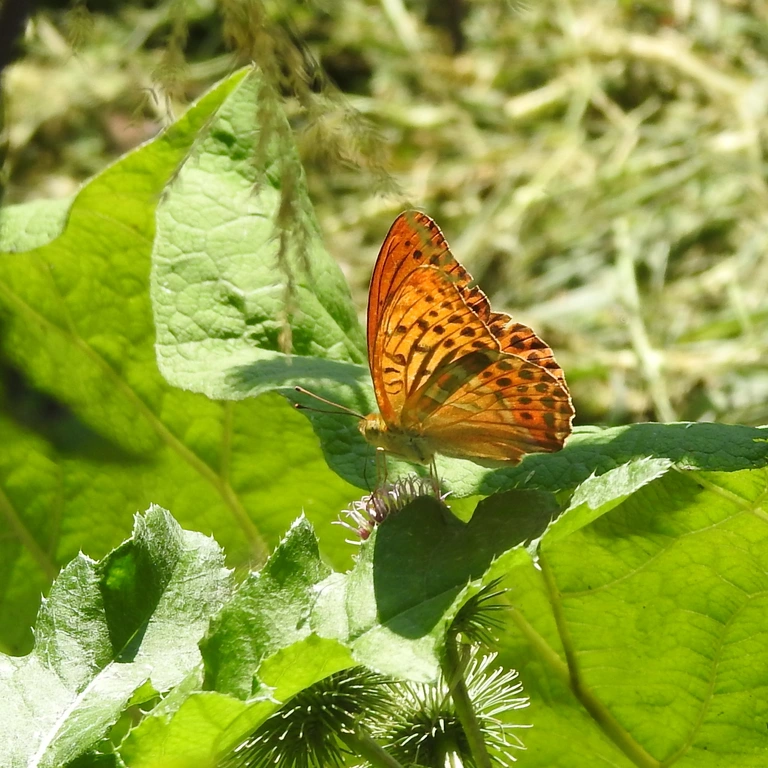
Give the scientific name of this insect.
Argynnis paphia
